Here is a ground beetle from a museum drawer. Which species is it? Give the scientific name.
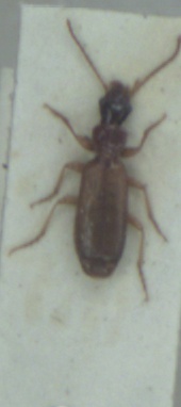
Paradromius linearis
